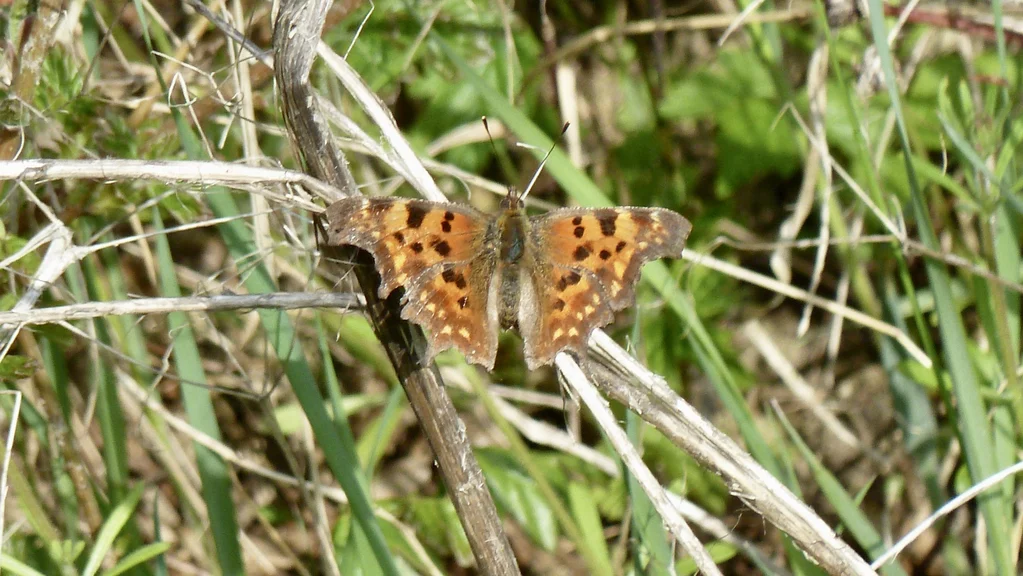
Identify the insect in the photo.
Polygonia c-album
